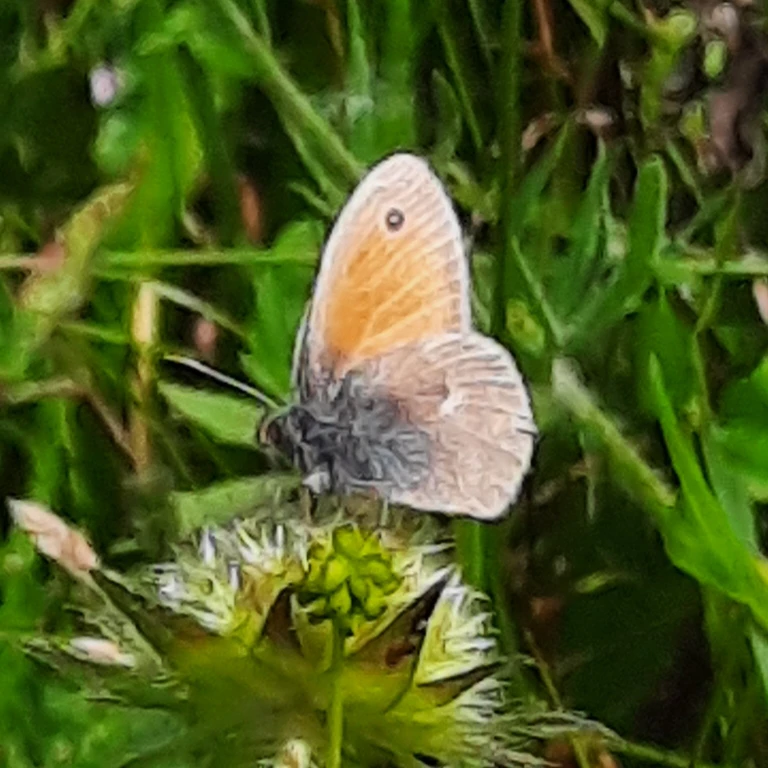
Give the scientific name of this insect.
Coenonympha pamphilus
